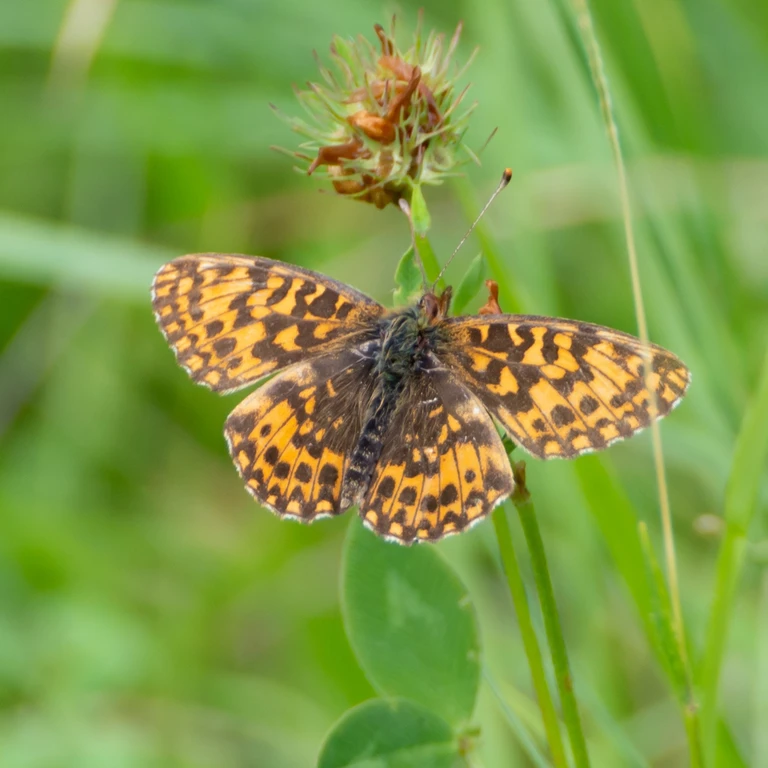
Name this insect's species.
Boloria dia
